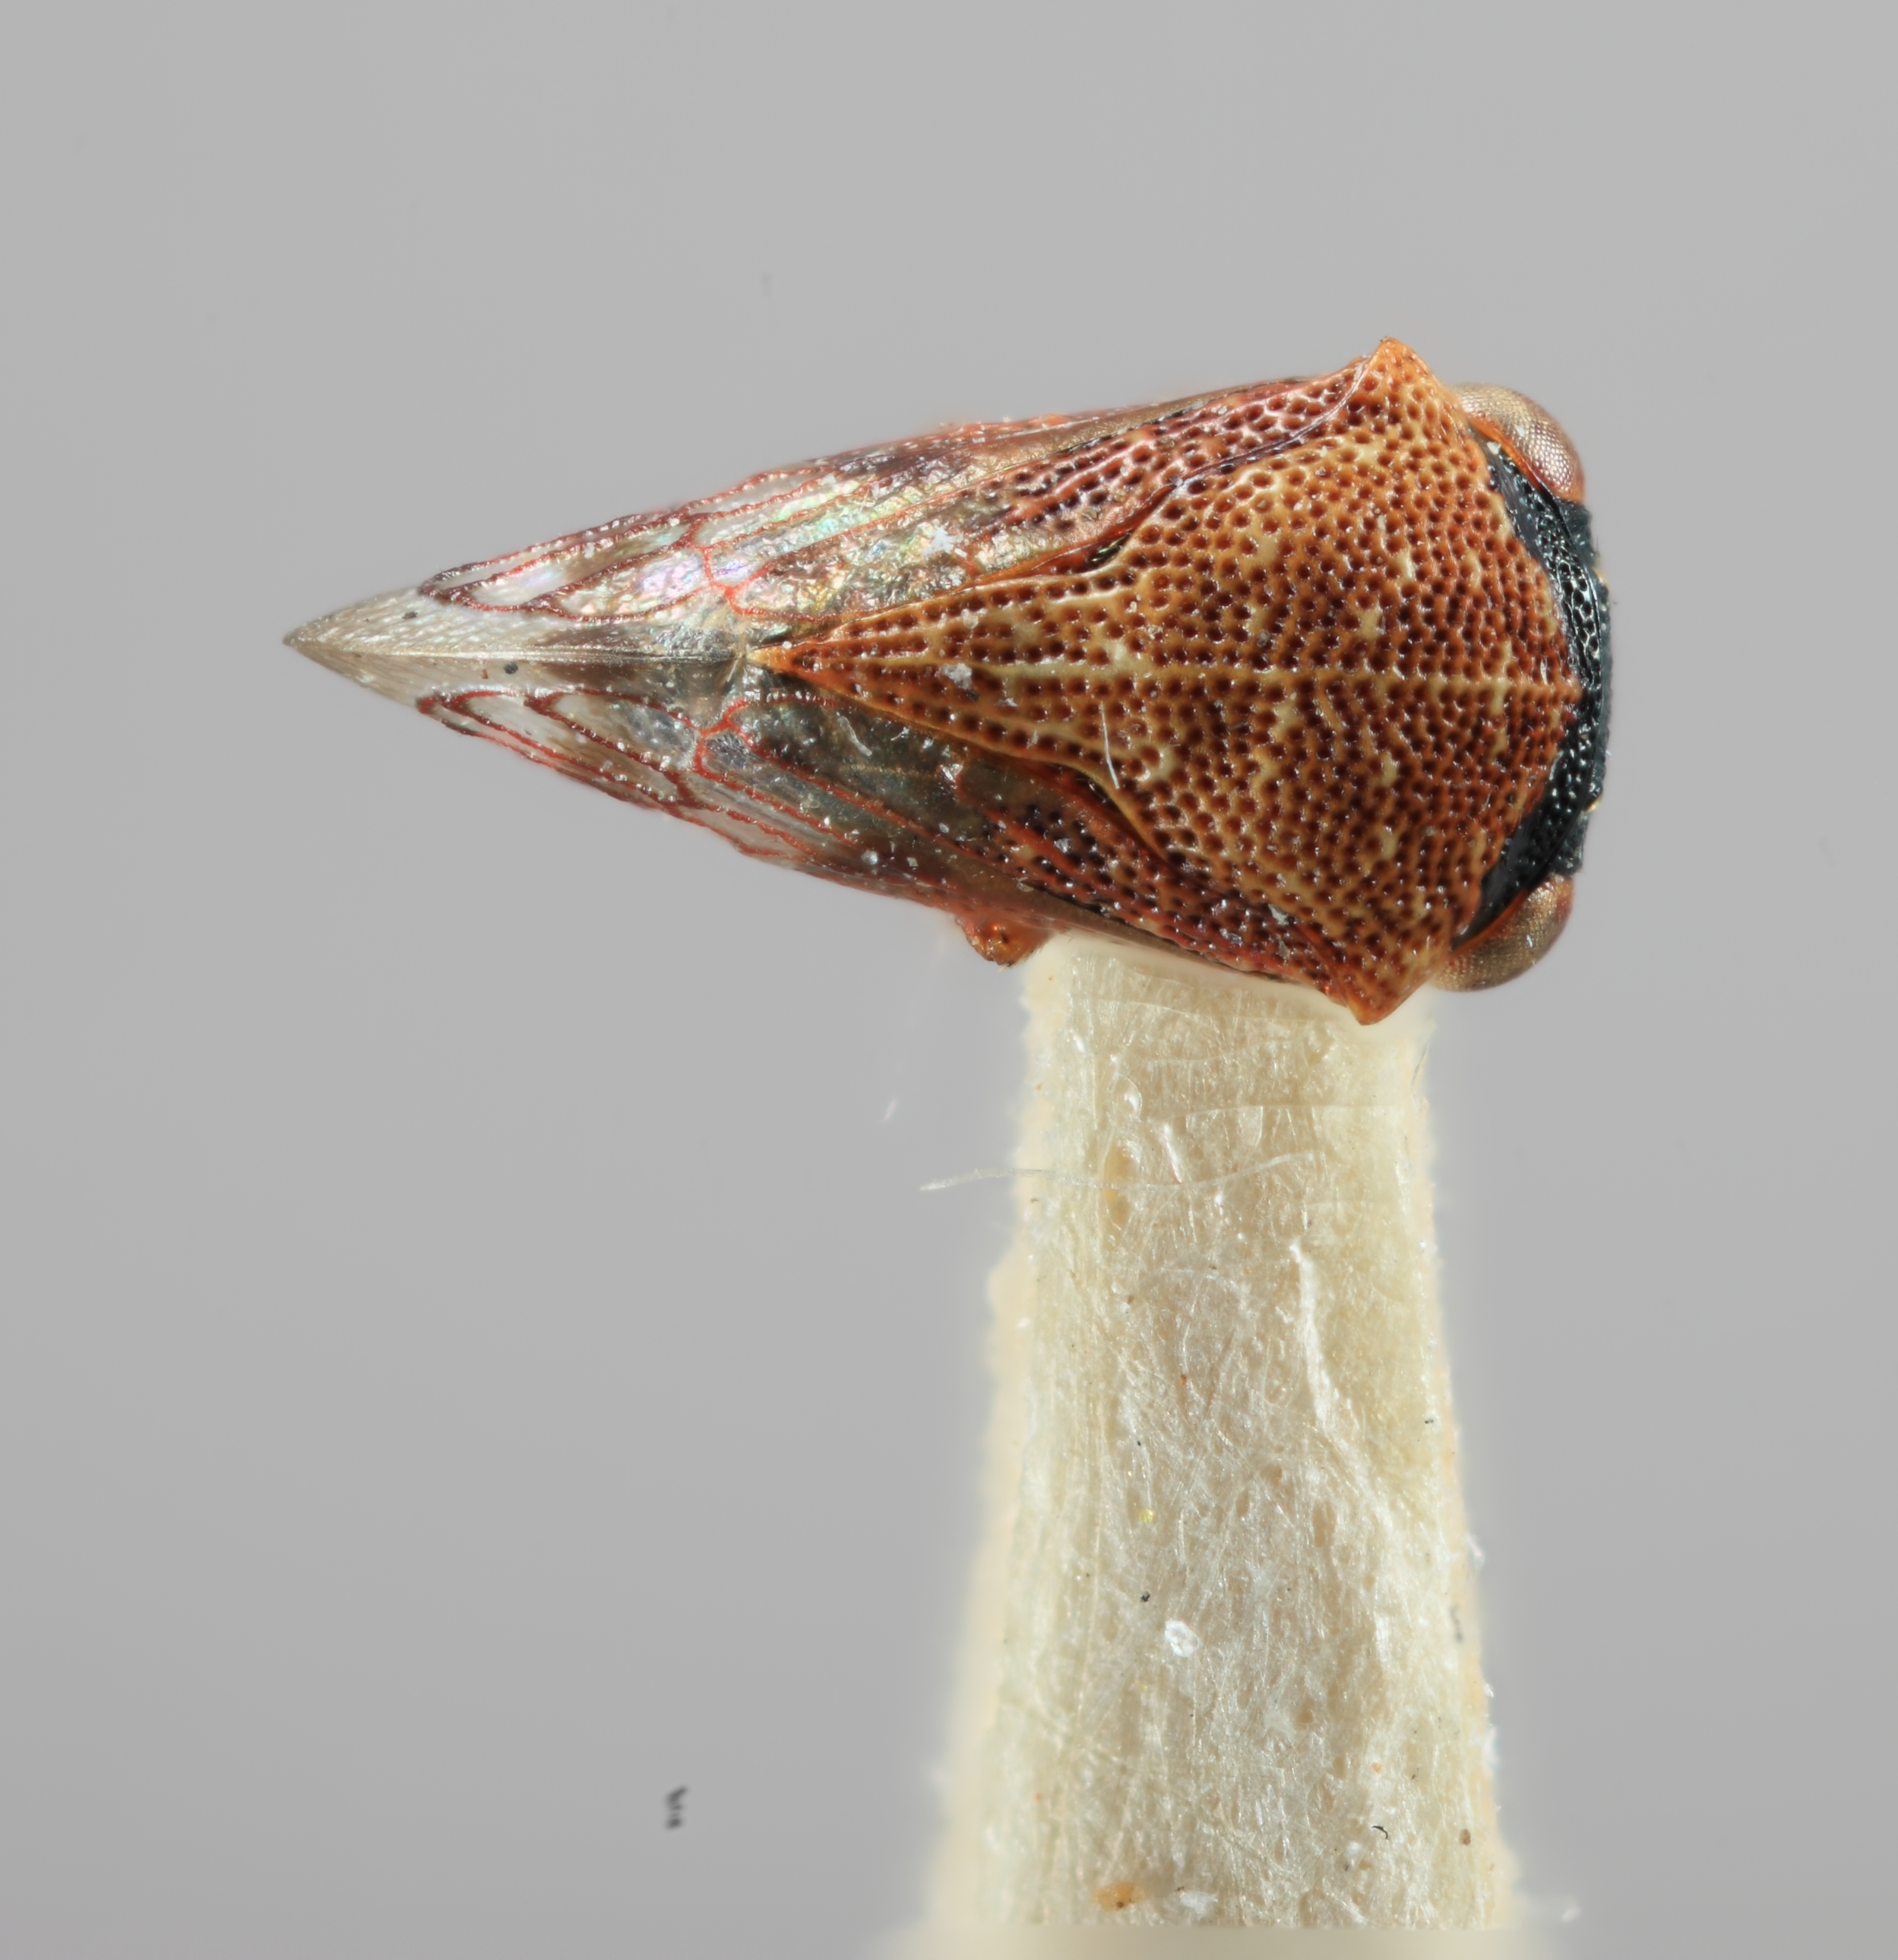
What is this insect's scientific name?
Brachycentrotus ruvinervis
